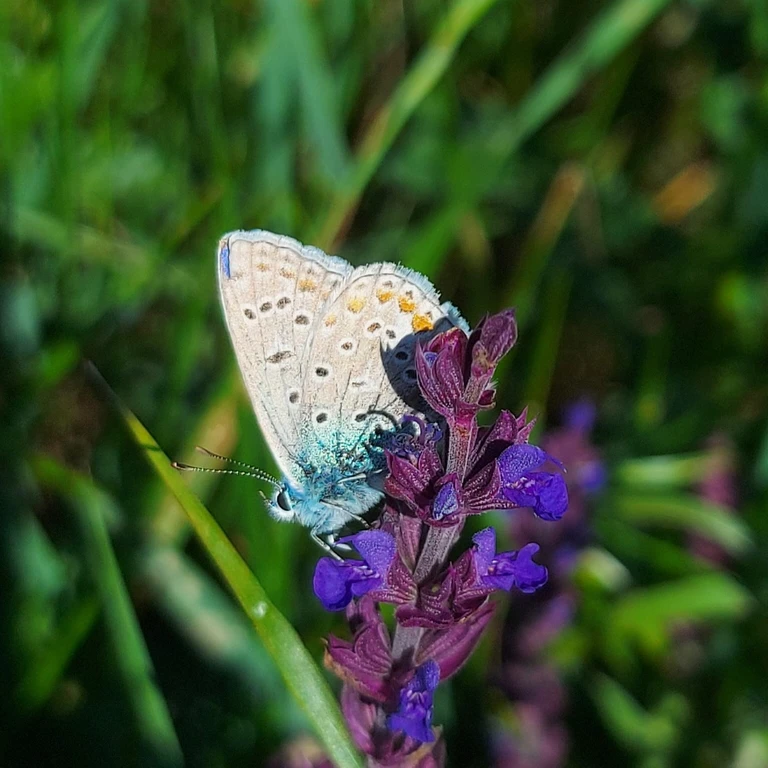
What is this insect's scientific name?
Polyommatus icarus
